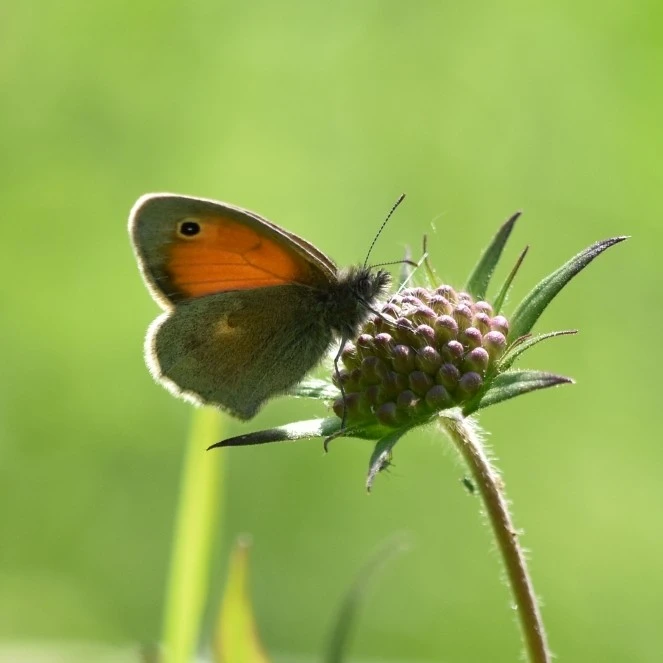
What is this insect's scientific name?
Coenonympha pamphilus
